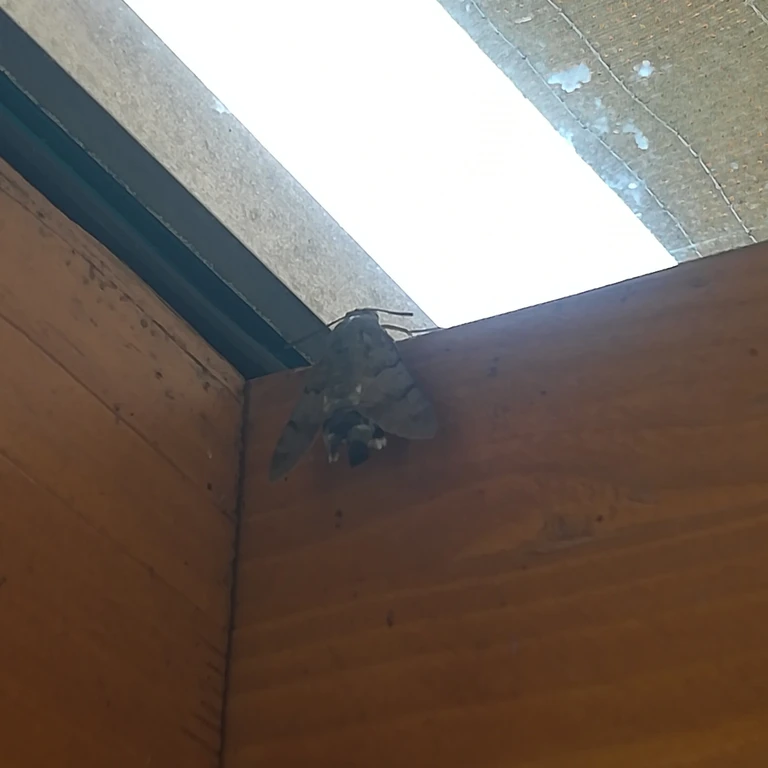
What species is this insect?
Macroglossum stellatarum
